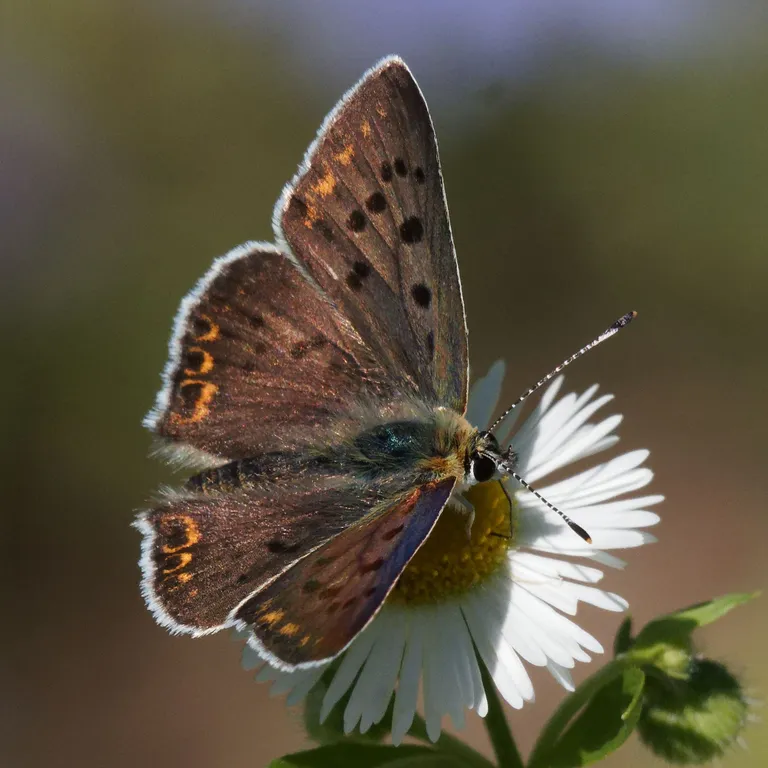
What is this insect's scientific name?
Lycaena tityrus (also Loweia tityrus)
